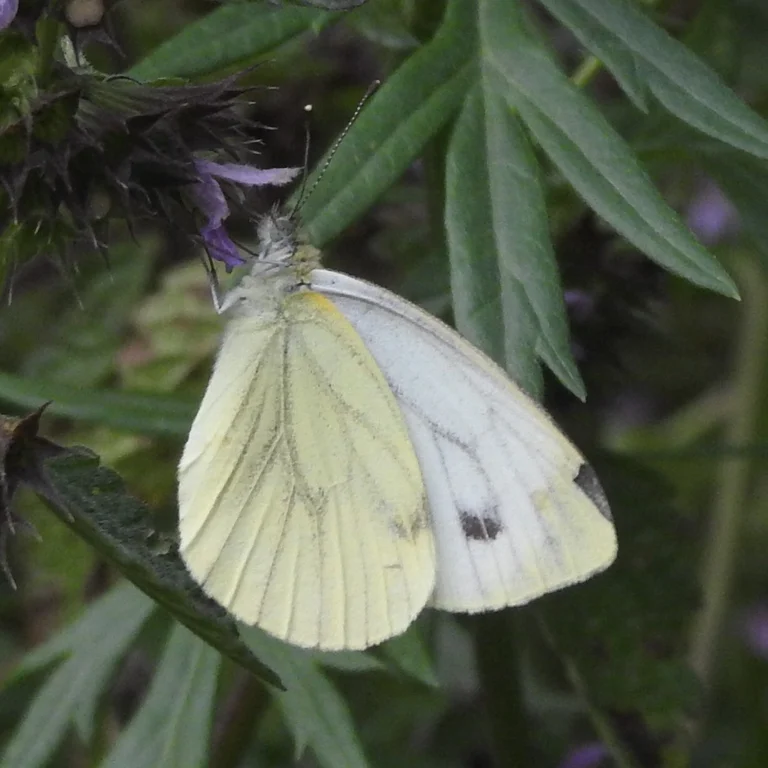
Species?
Pieris napi
